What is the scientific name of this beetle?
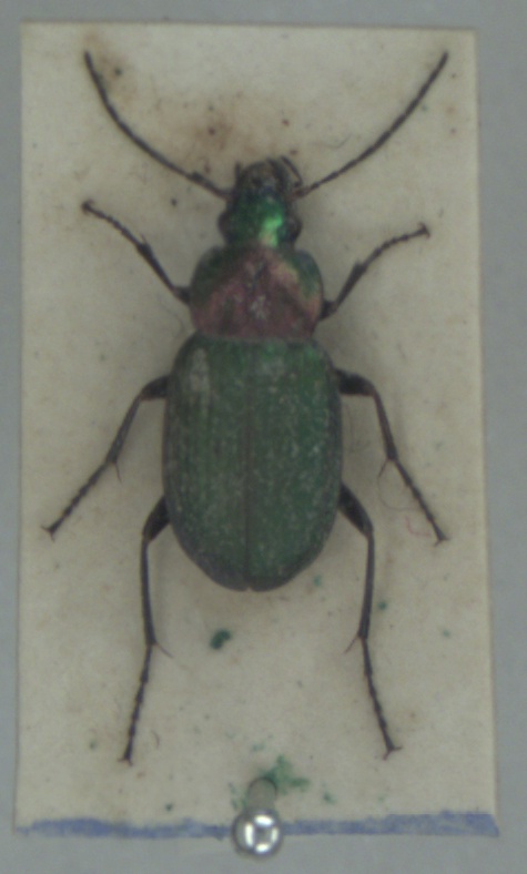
Chlaenius nigricornis
